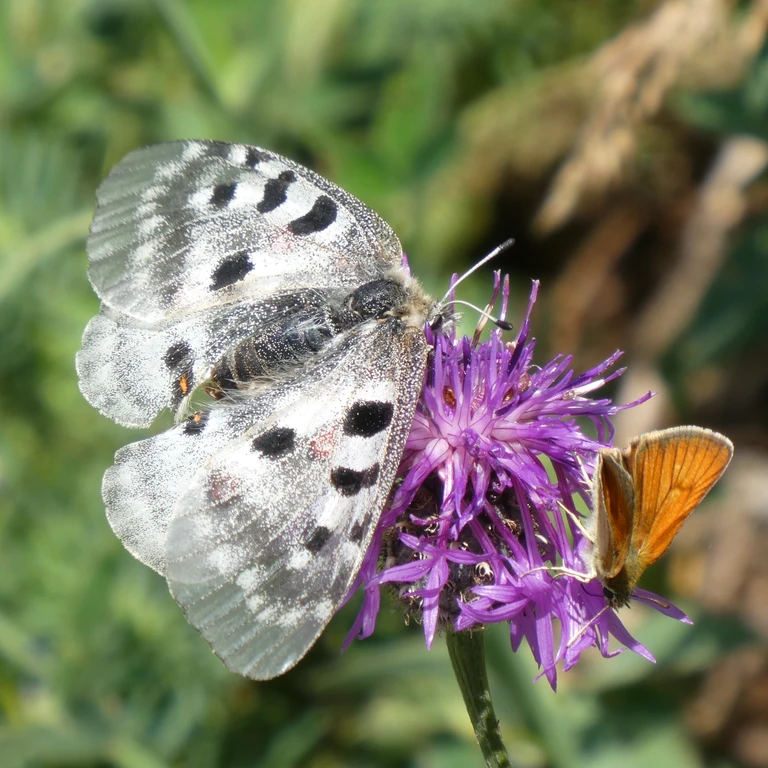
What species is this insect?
Parnassius apollo
